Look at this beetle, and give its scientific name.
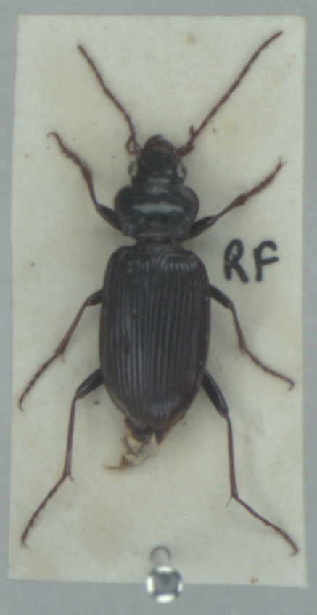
Nebria brevicollis
